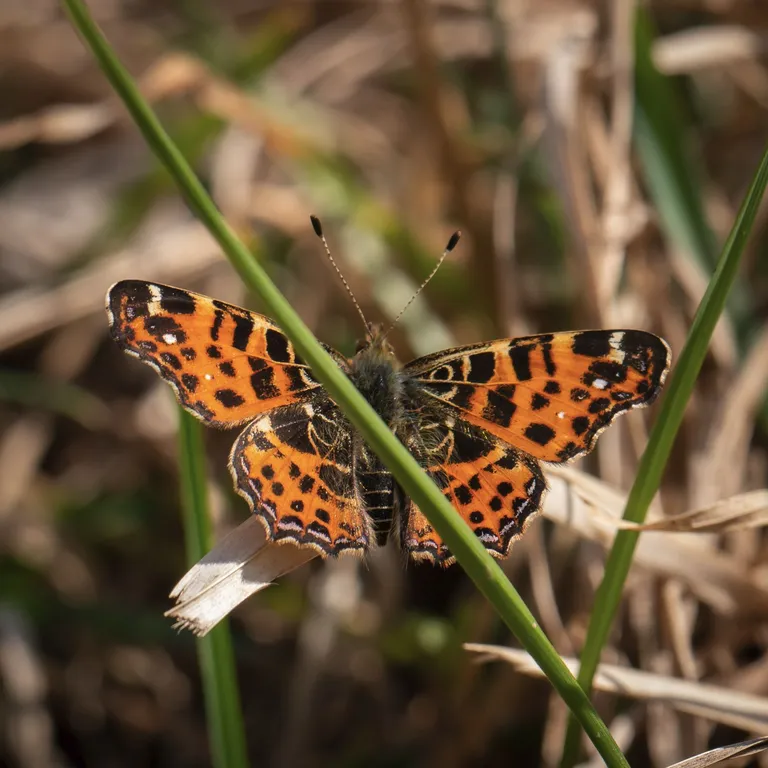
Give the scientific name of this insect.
Araschnia levana
